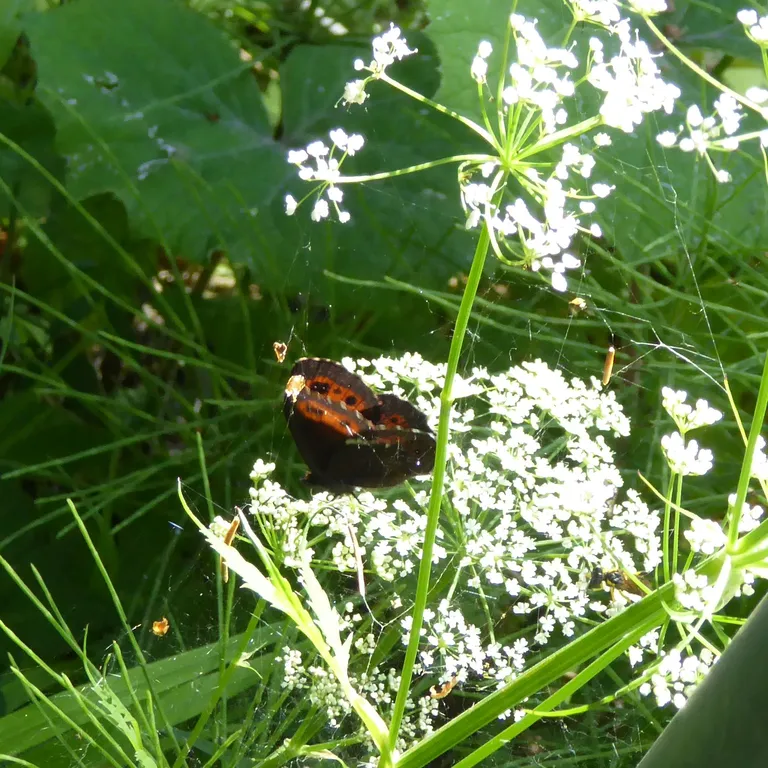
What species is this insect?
Erebia ligea
